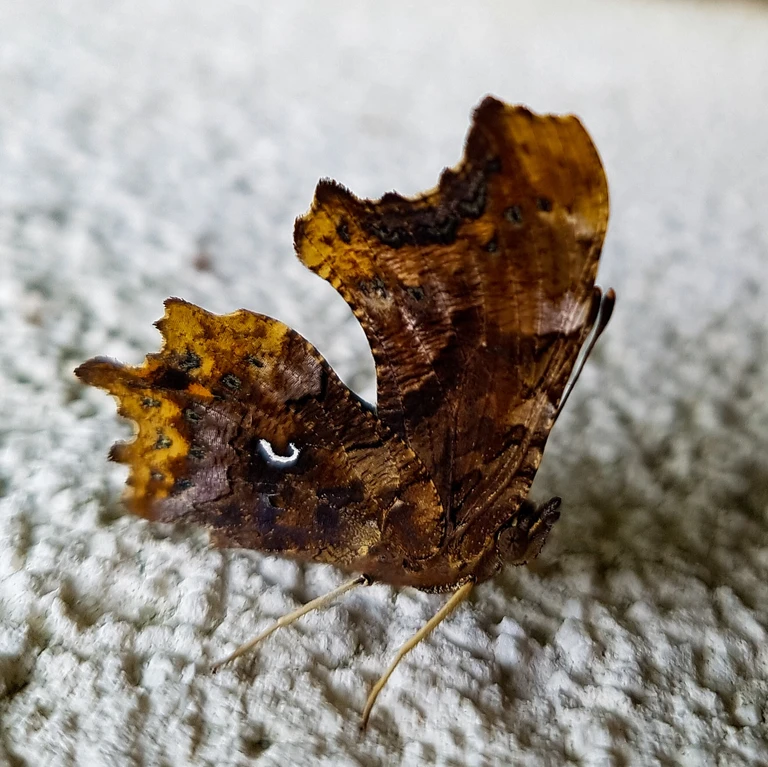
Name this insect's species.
Polygonia c-album
